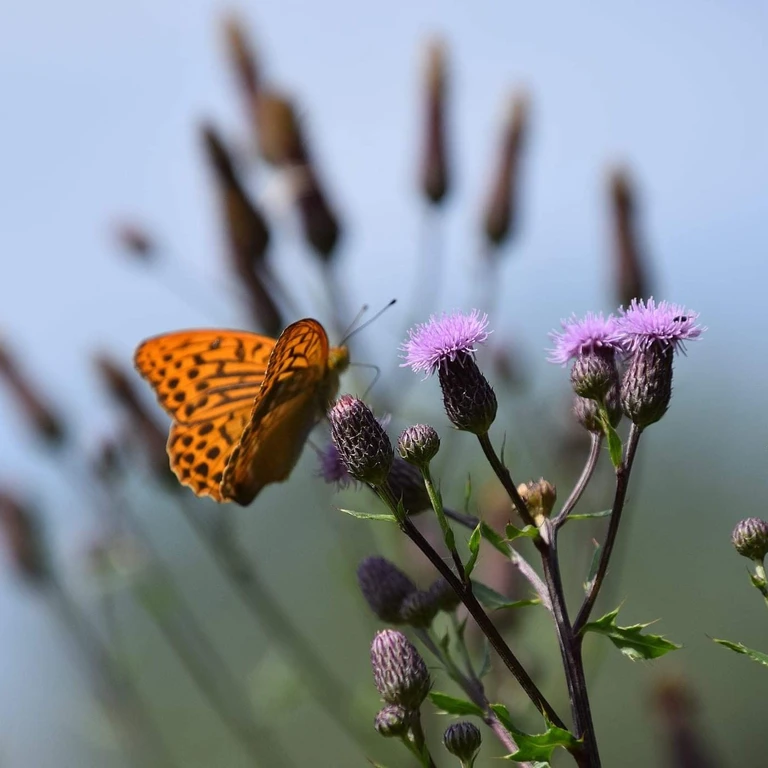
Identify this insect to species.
Argynnis paphia
